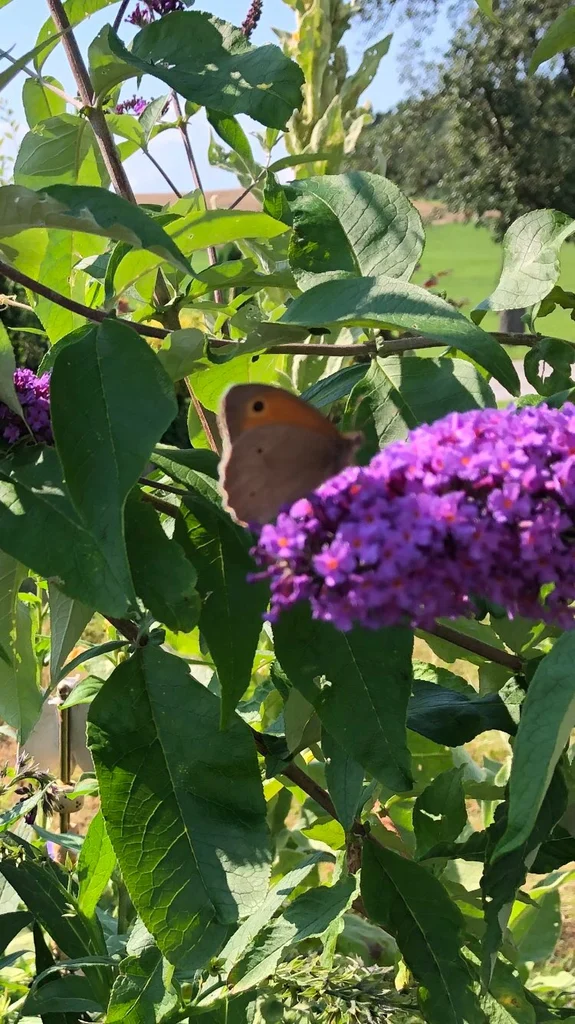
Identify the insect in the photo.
Maniola jurtina
